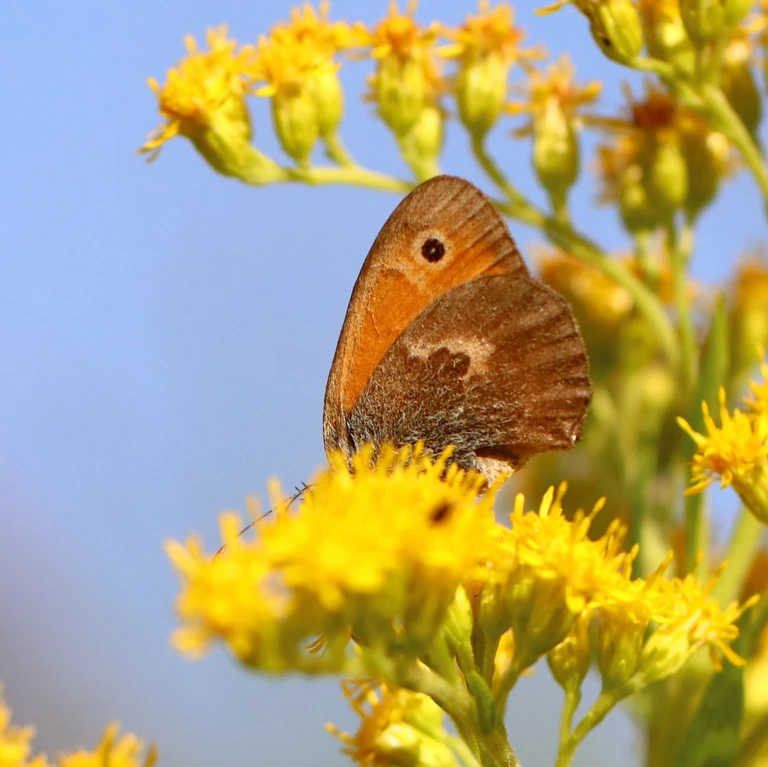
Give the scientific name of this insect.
Coenonympha pamphilus
